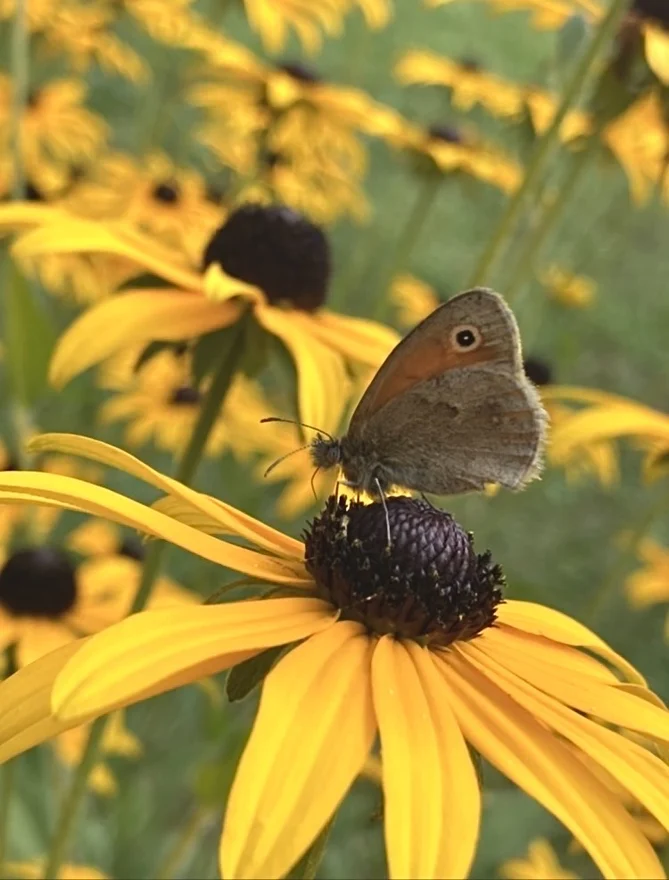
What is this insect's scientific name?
Coenonympha pamphilus
